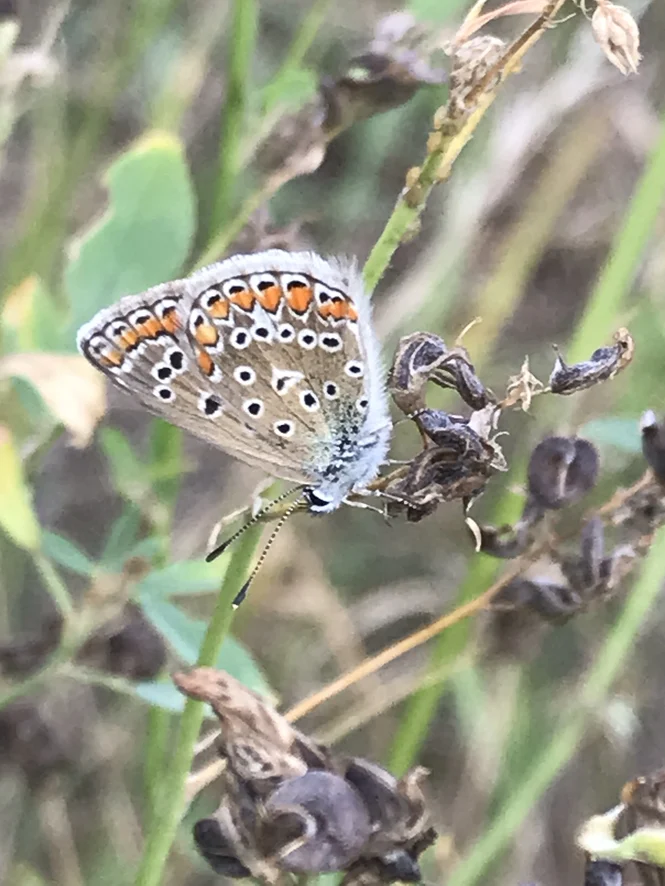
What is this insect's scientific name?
Polyommatus icarus
